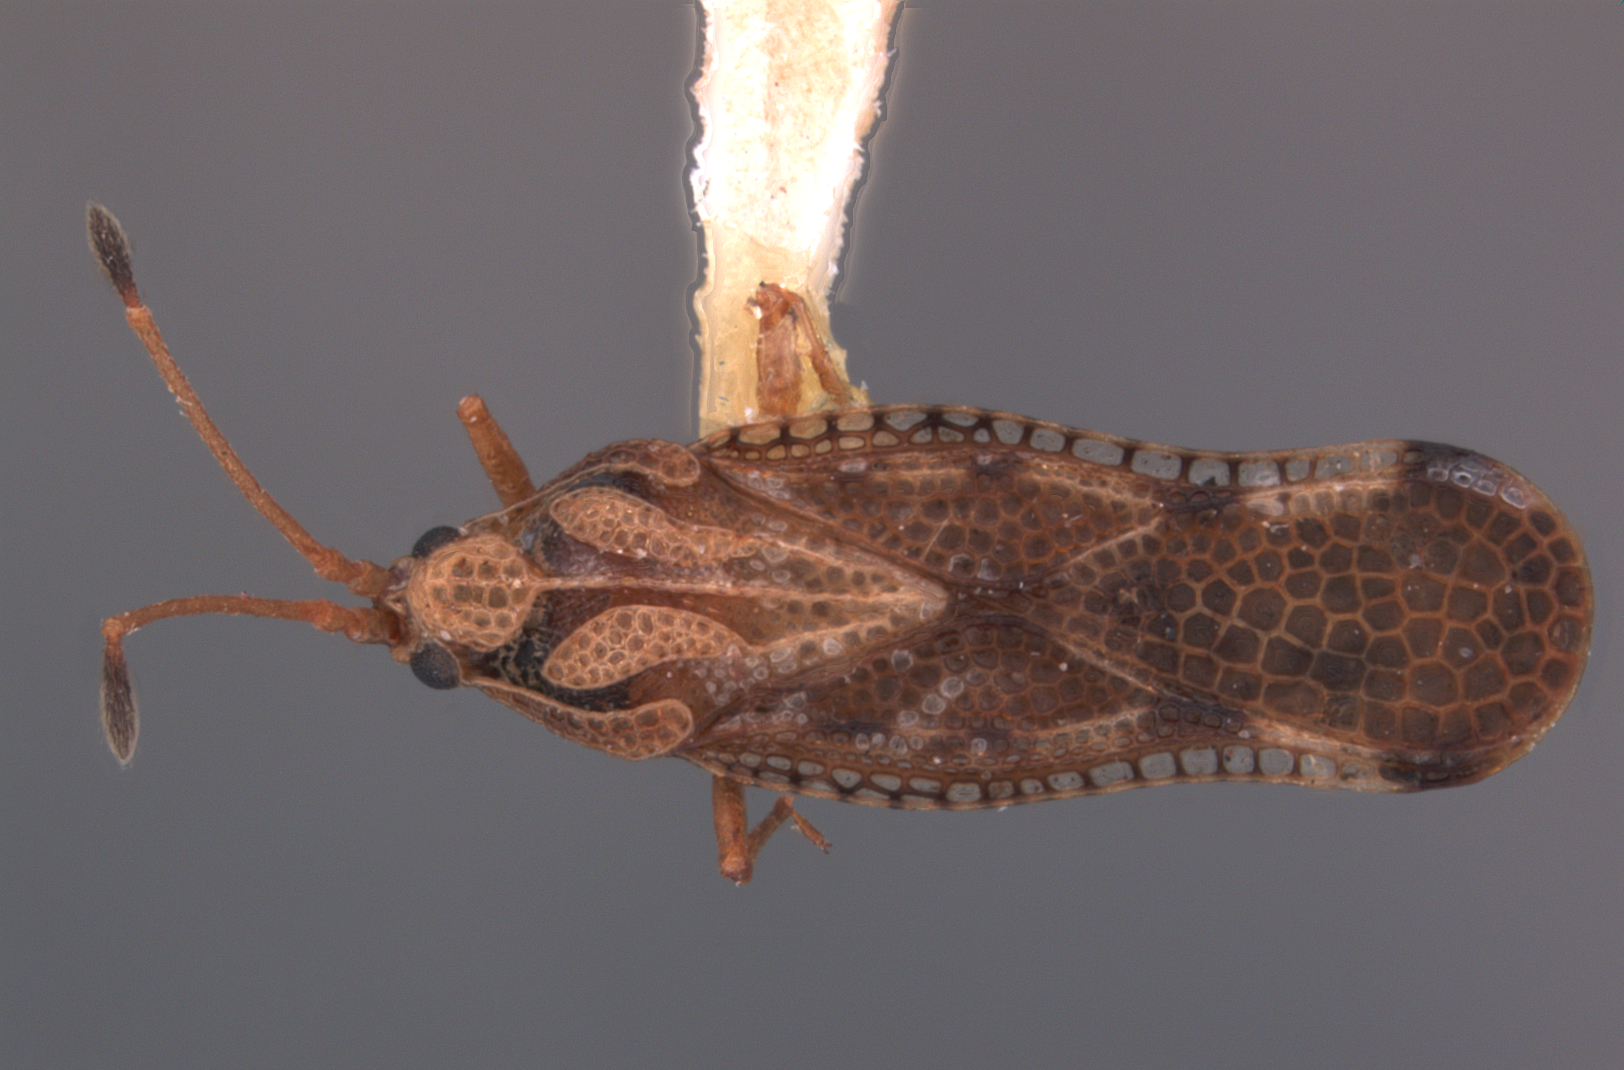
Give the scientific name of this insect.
Parada popla
